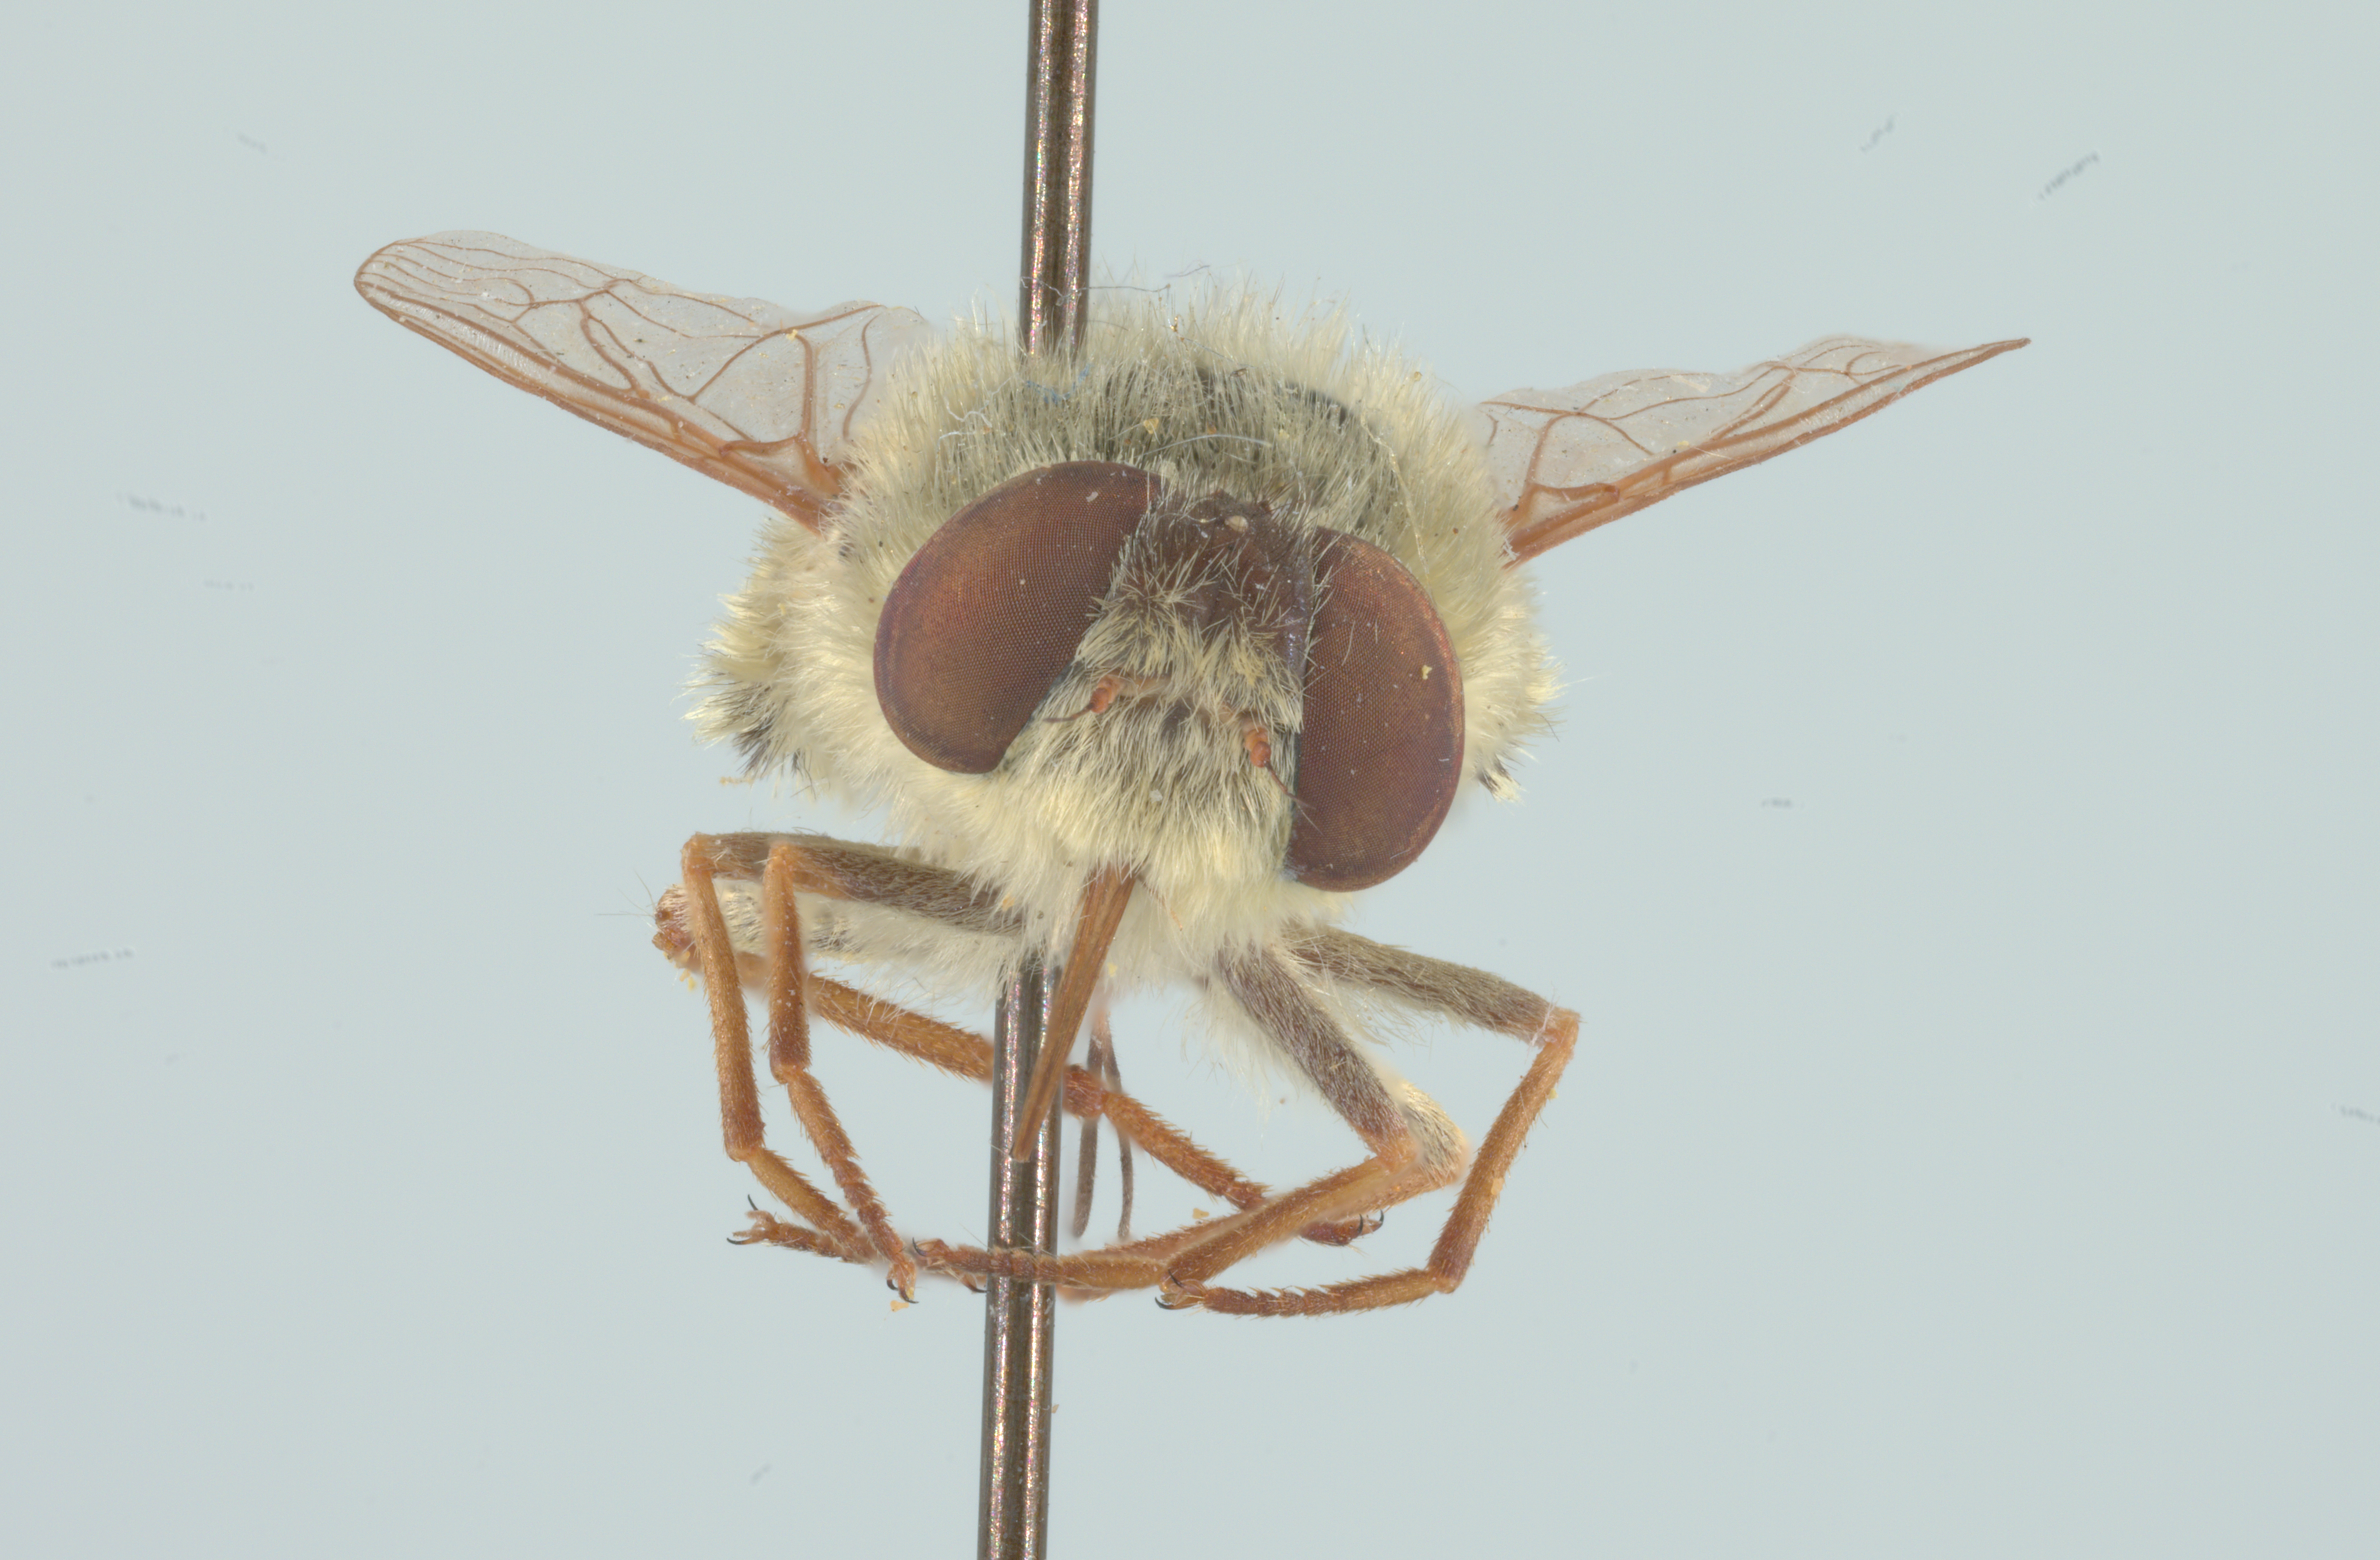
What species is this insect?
Neorhynchocephalus sackenii
